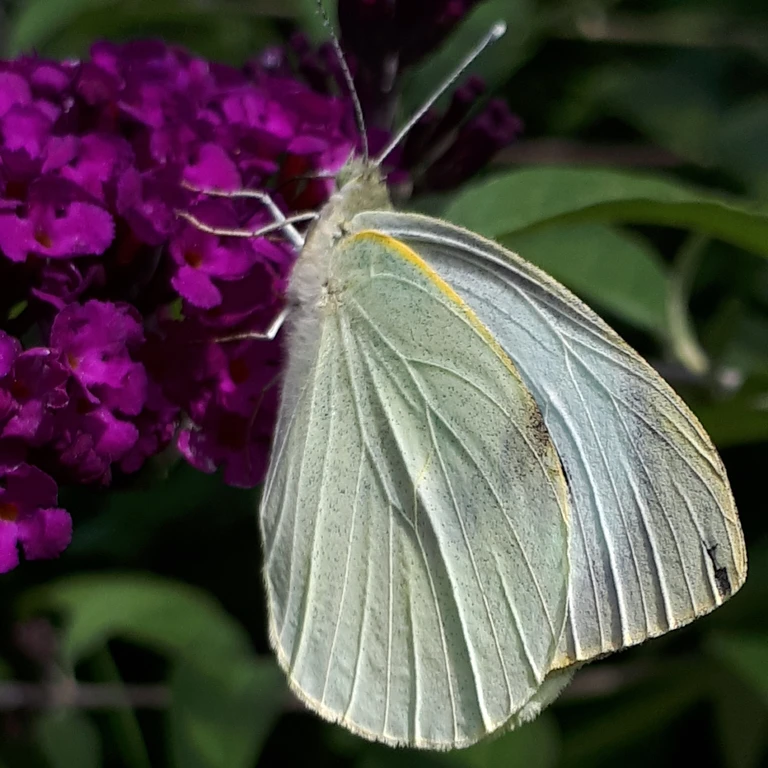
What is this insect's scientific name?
Pieris brassicae
